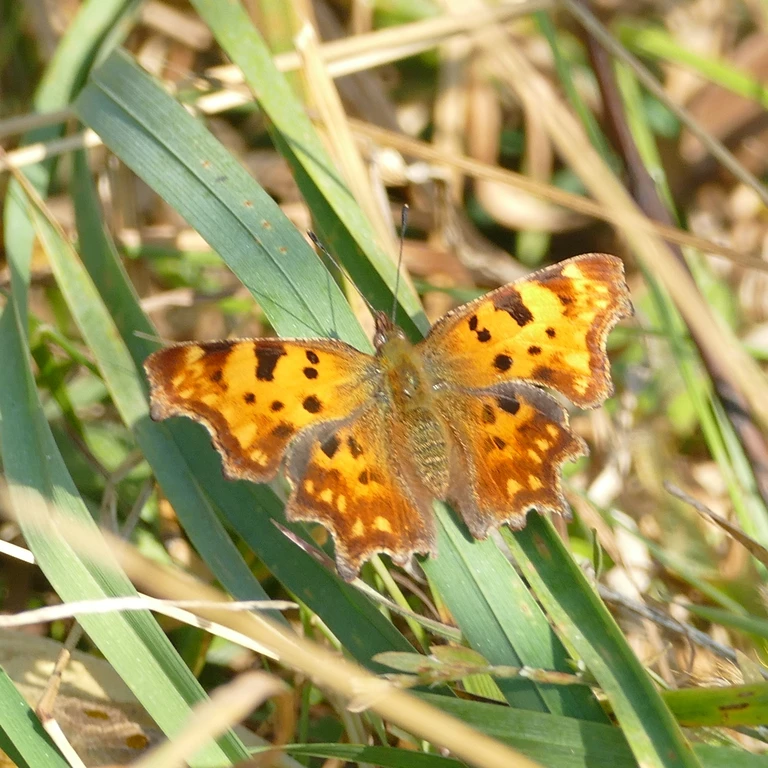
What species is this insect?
Polygonia c-album
